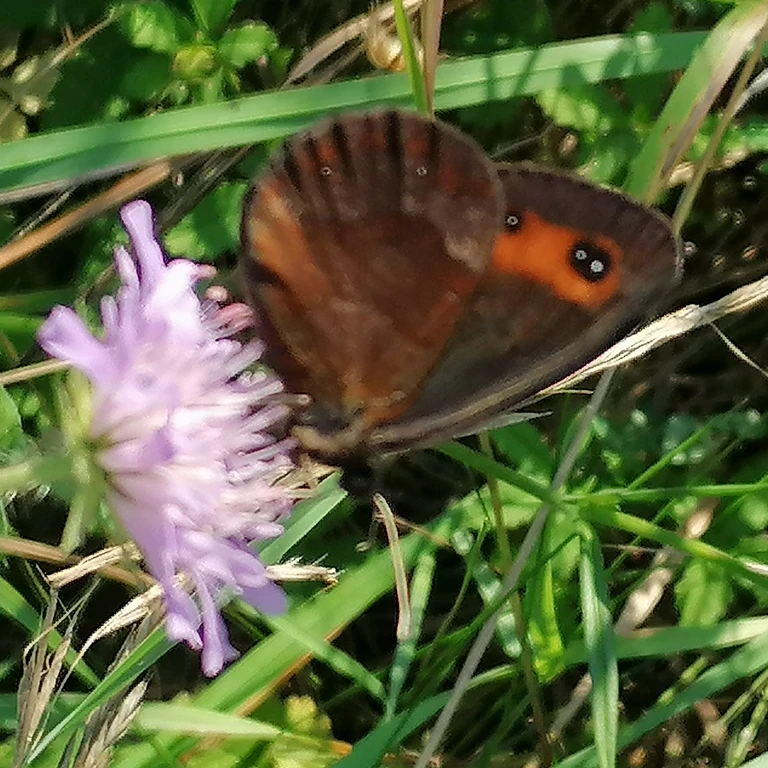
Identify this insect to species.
Erebia aethiops
